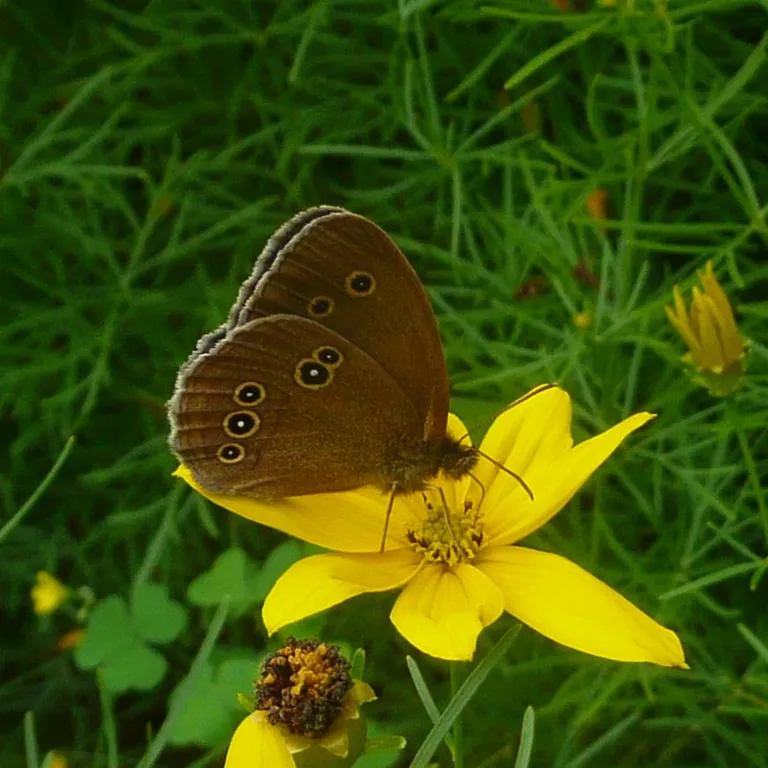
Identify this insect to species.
Aphantopus hyperantus
